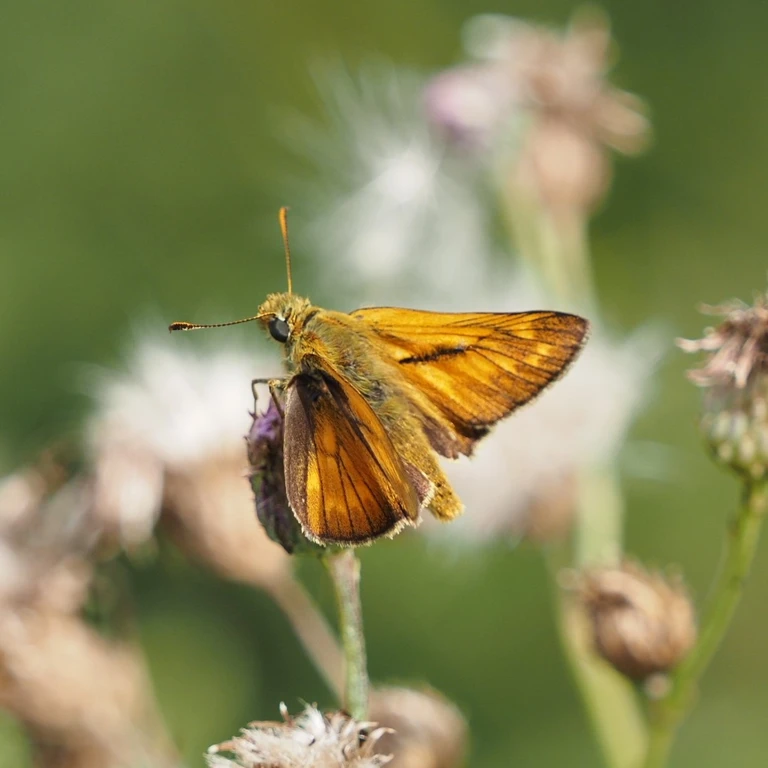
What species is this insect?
Ochlodes sylvanus (also Ochlodes venata)
